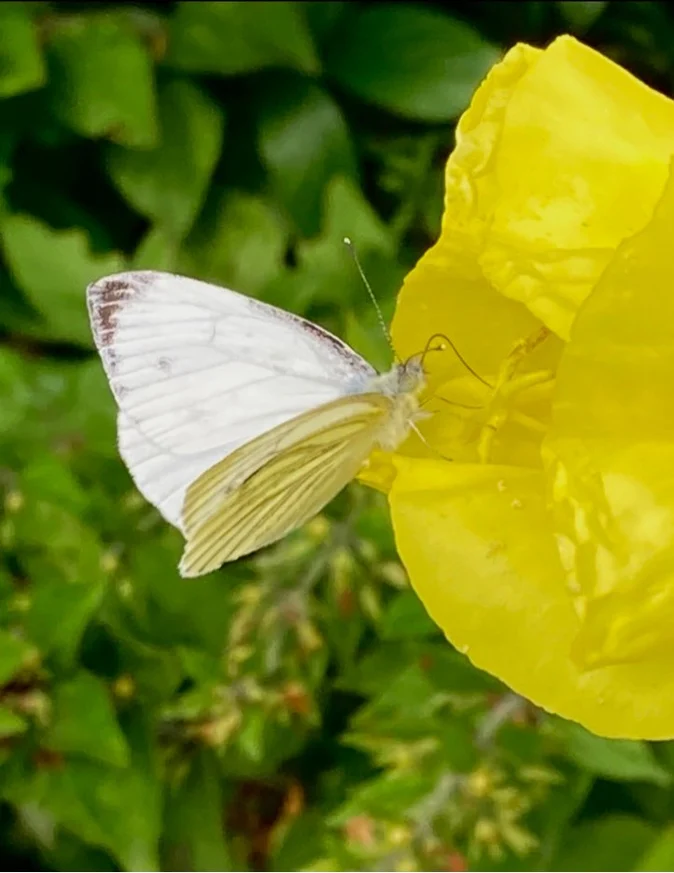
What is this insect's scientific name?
Pieris napi
